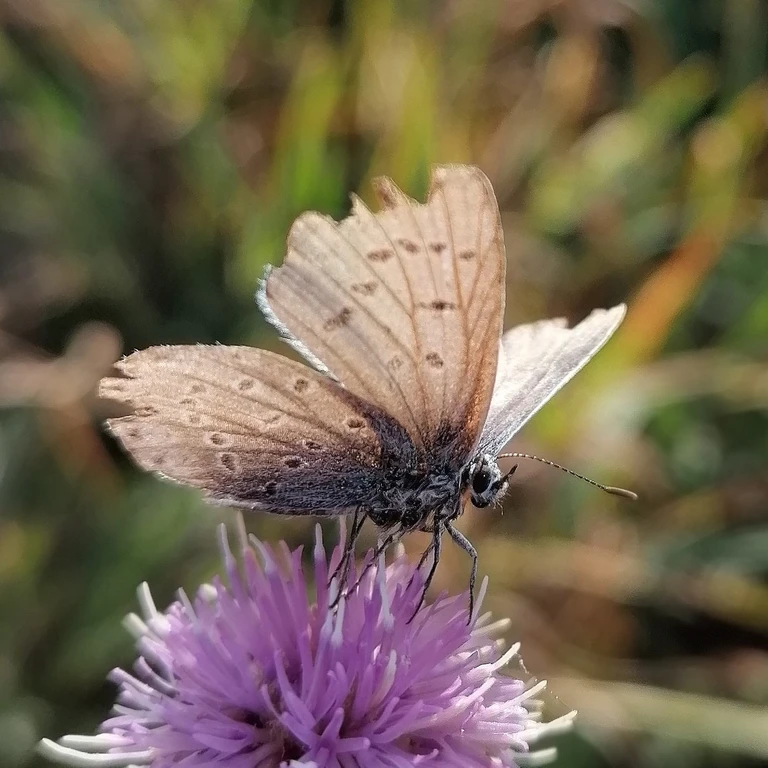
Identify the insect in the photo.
Polyommatus icarus
